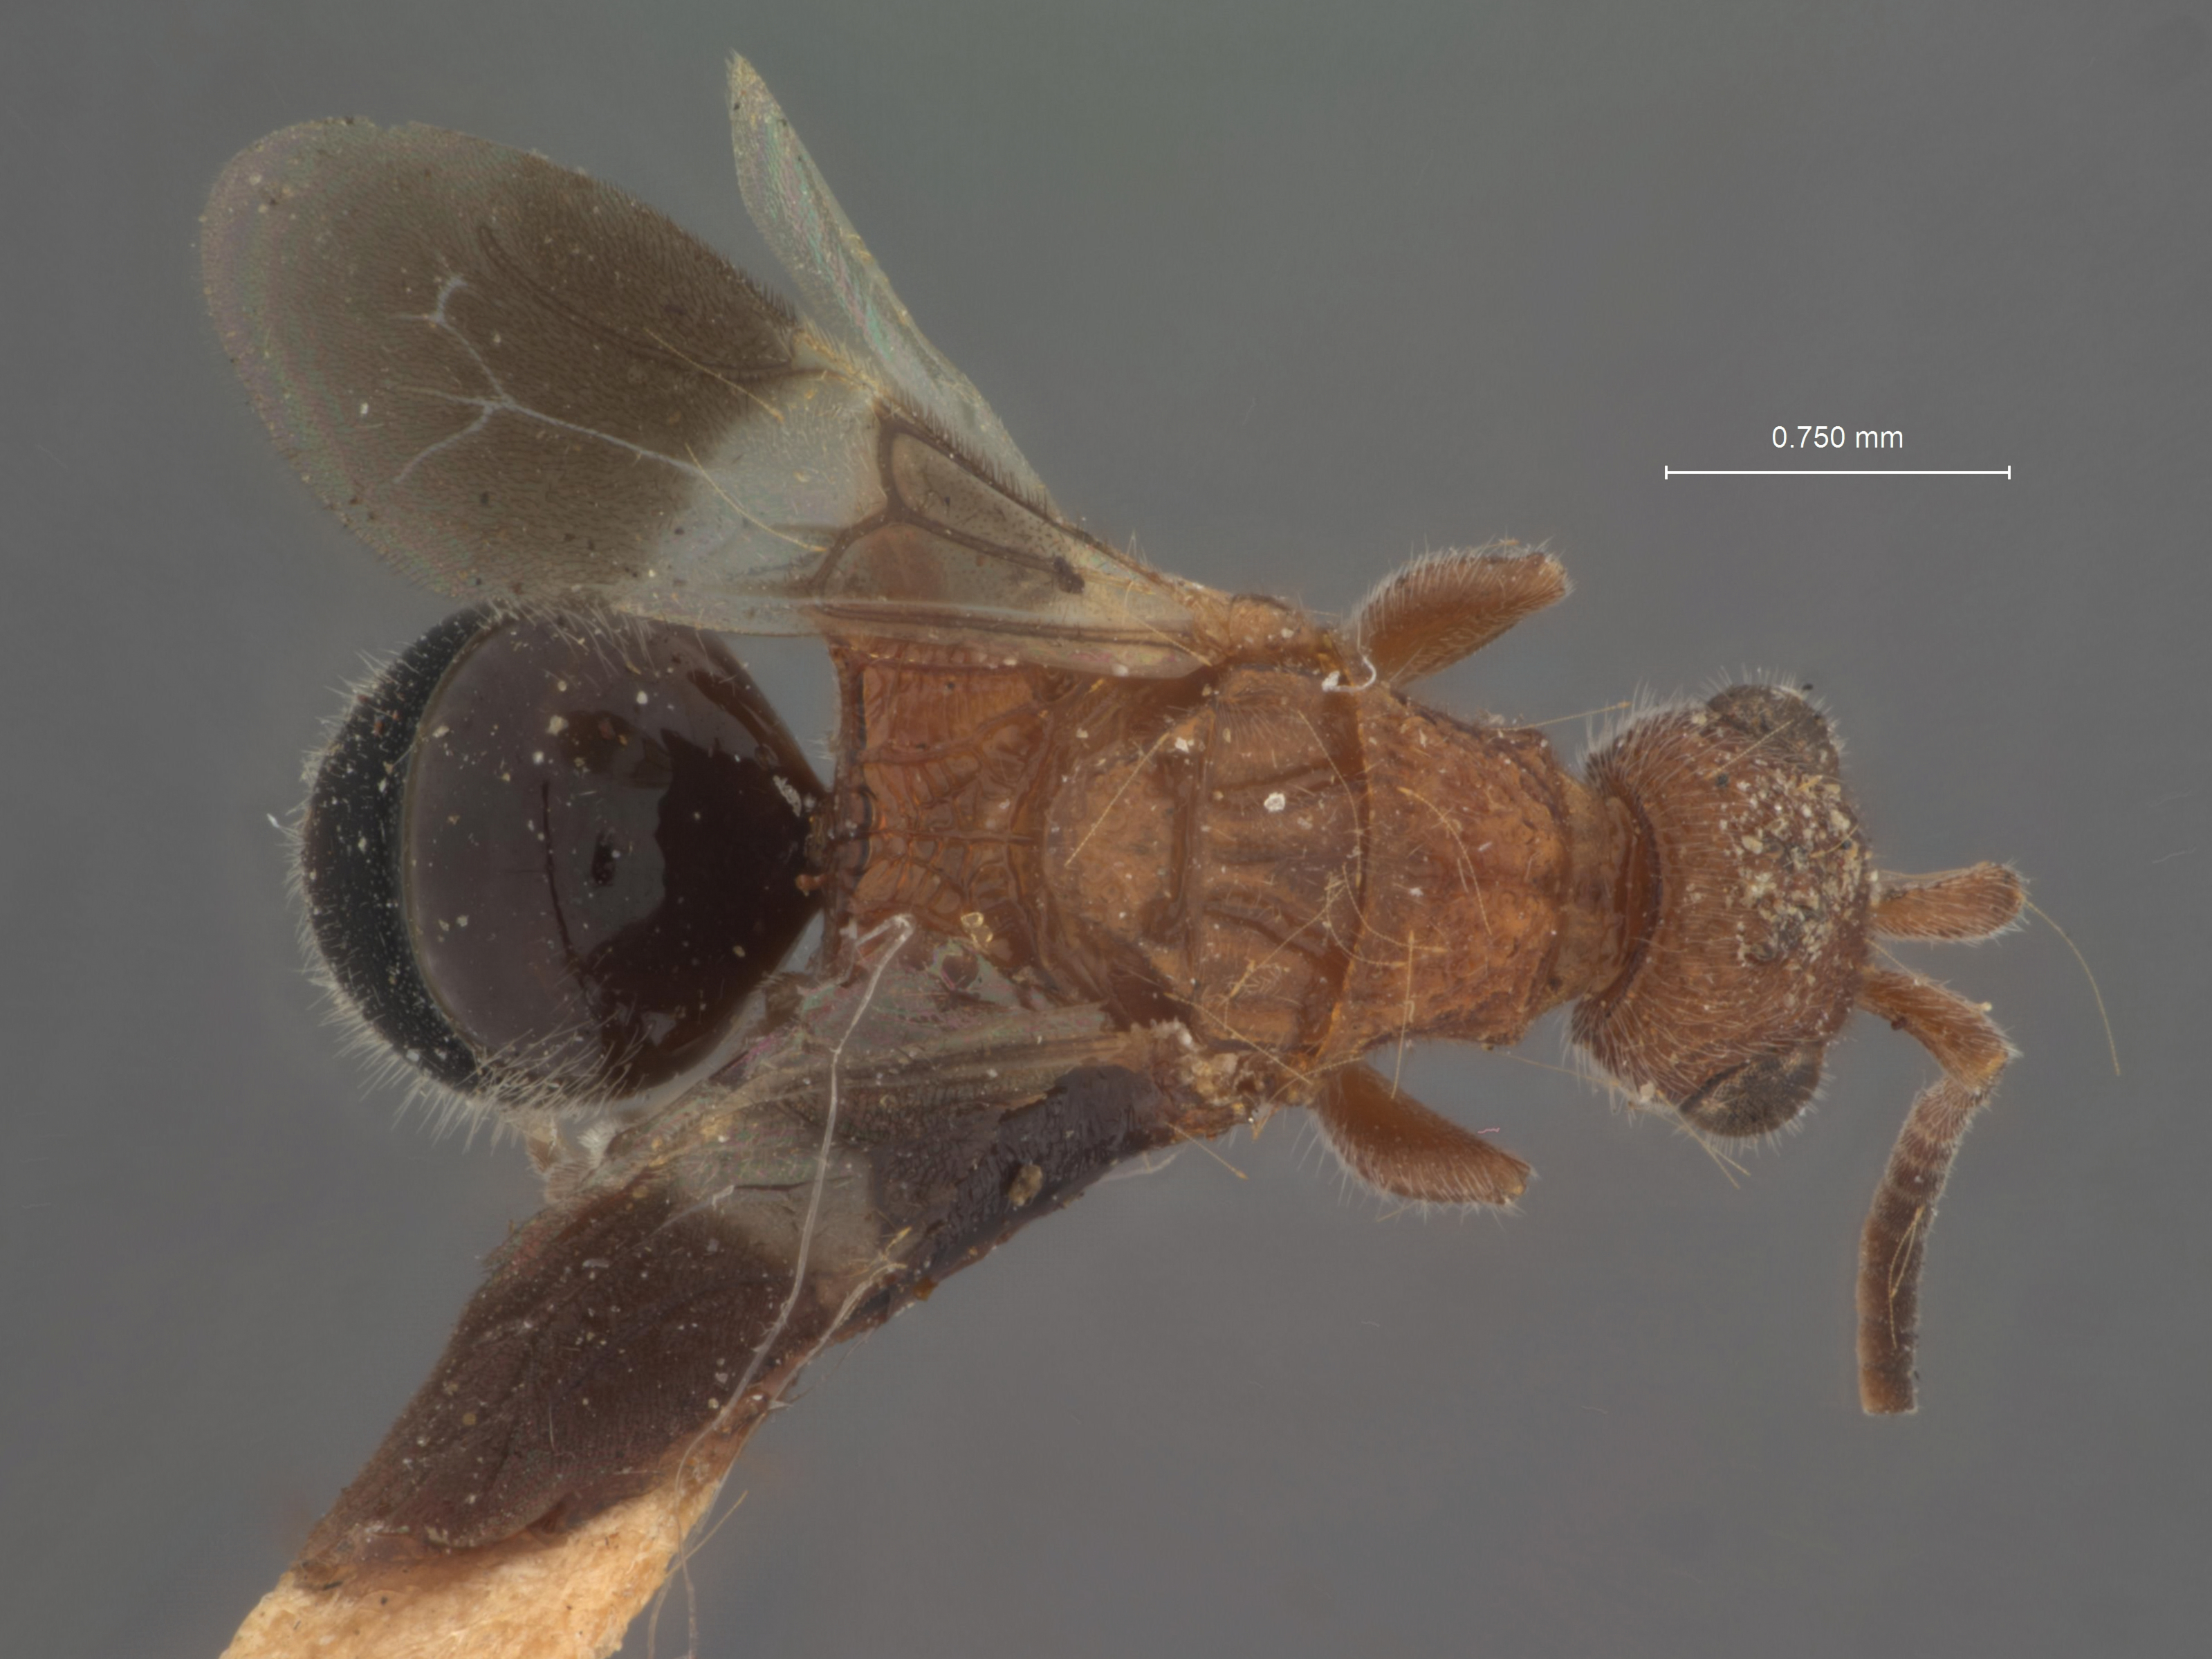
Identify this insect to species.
Sulcomesitius evansi
